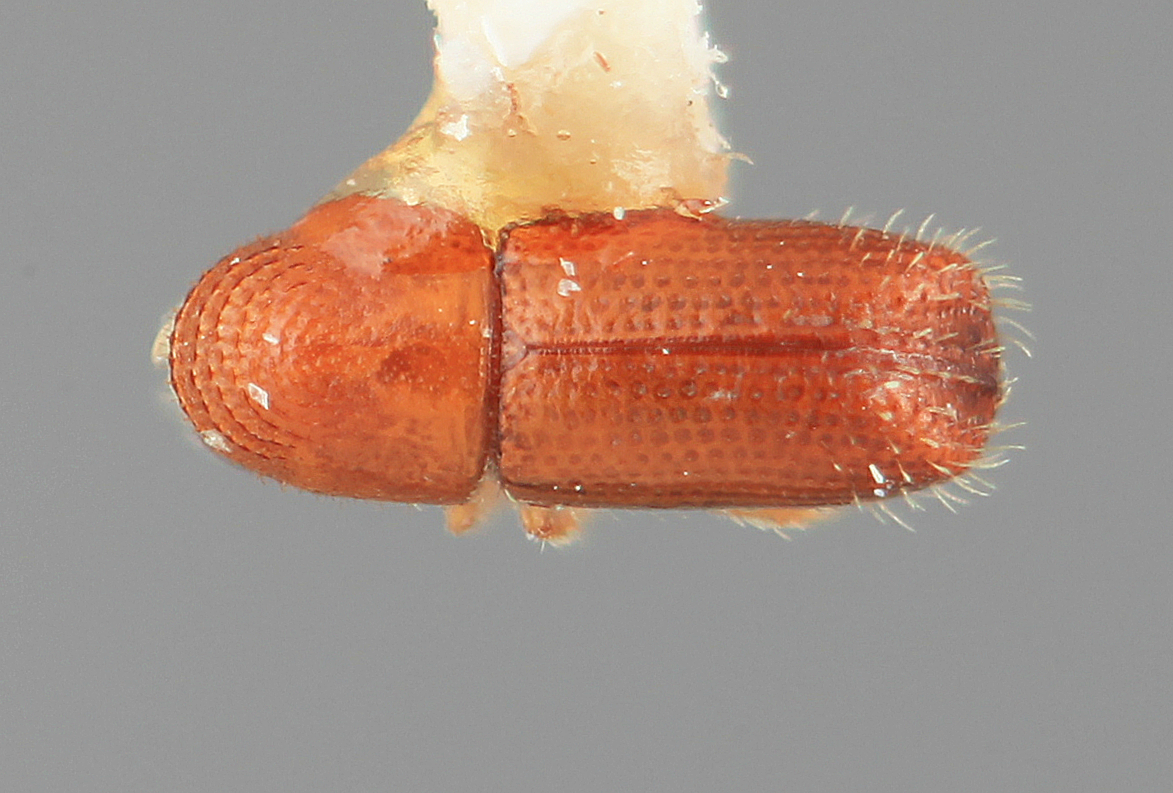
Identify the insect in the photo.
Pityophthorus perexiguus
